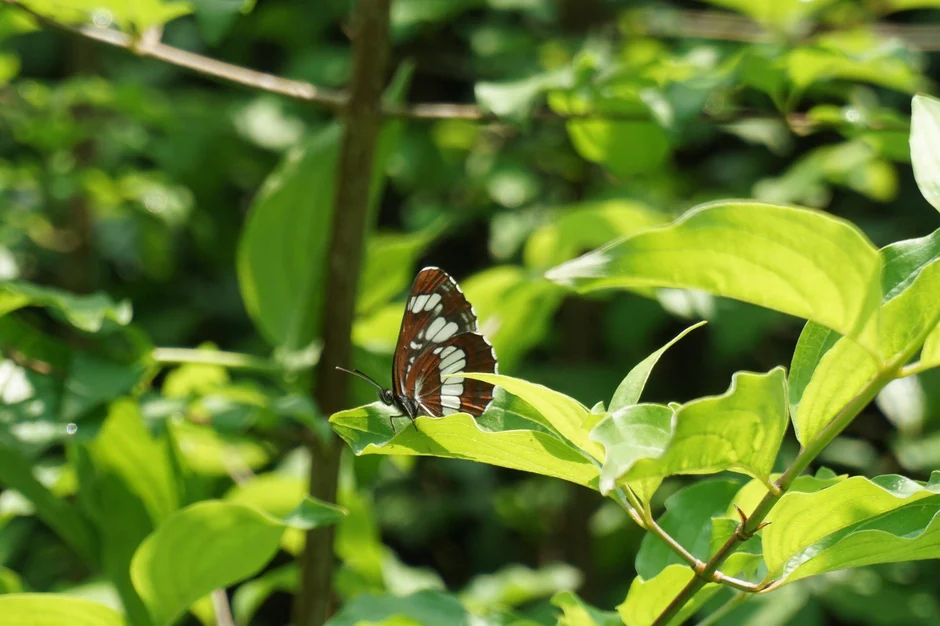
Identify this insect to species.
Neptis rivularis
